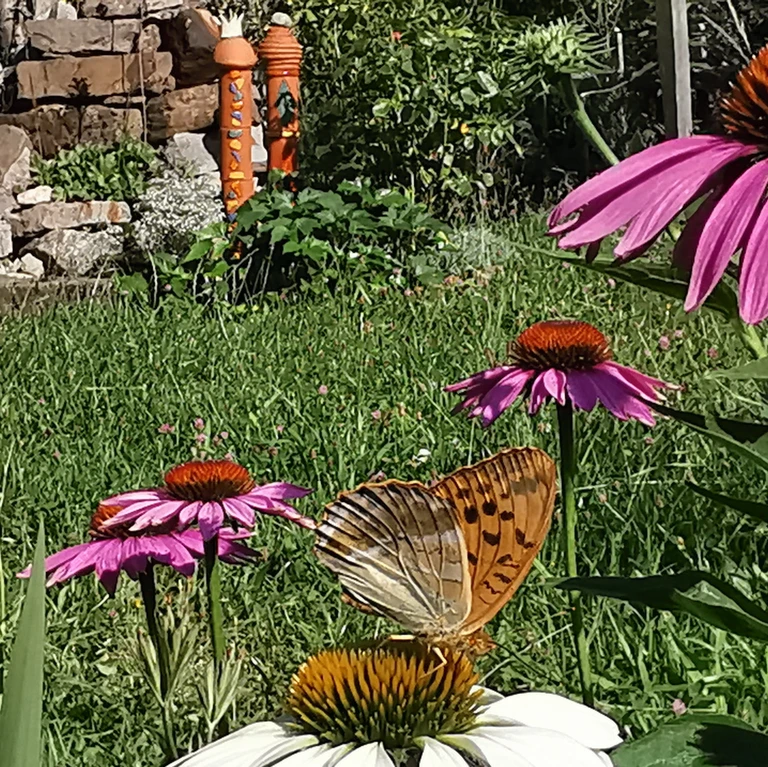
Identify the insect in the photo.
Argynnis paphia
